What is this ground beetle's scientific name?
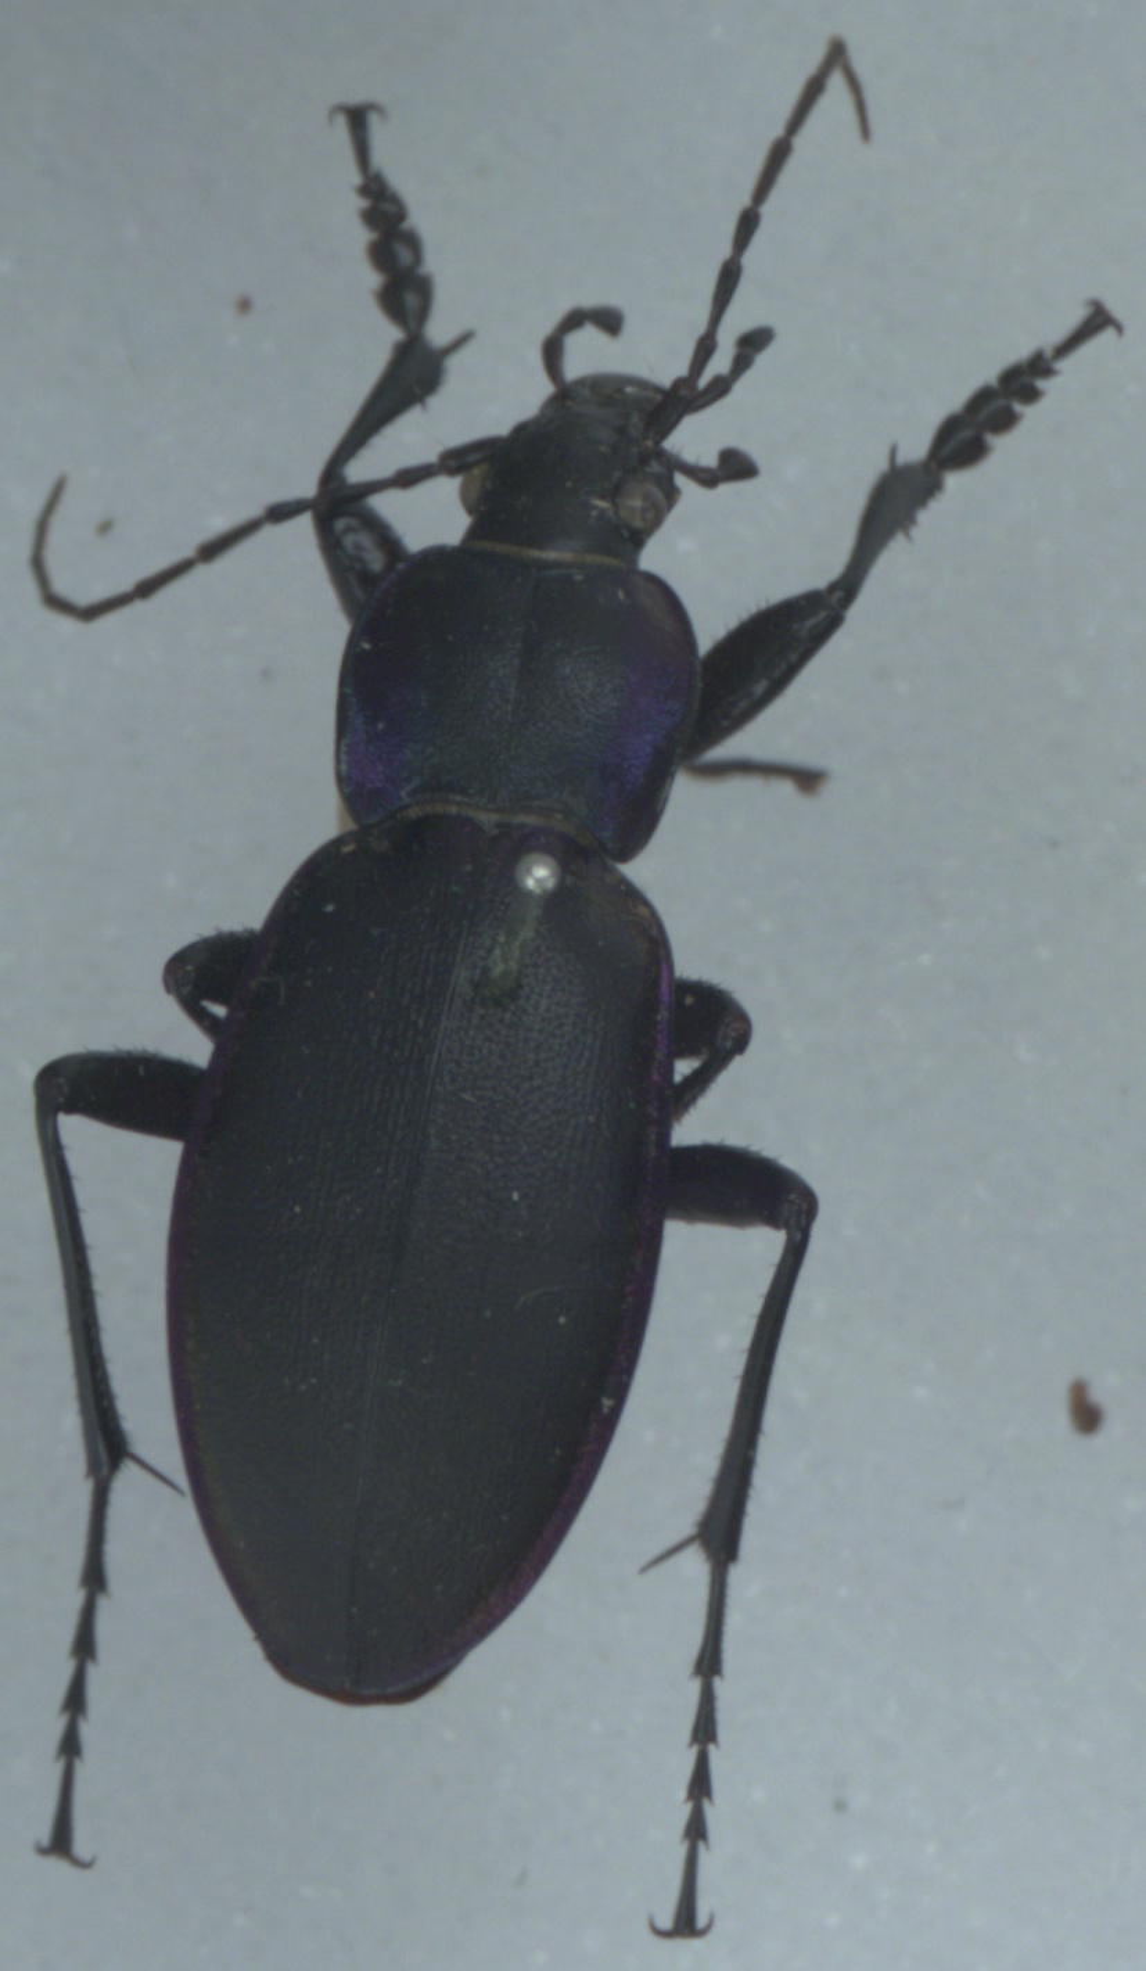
Carabus violaceus
